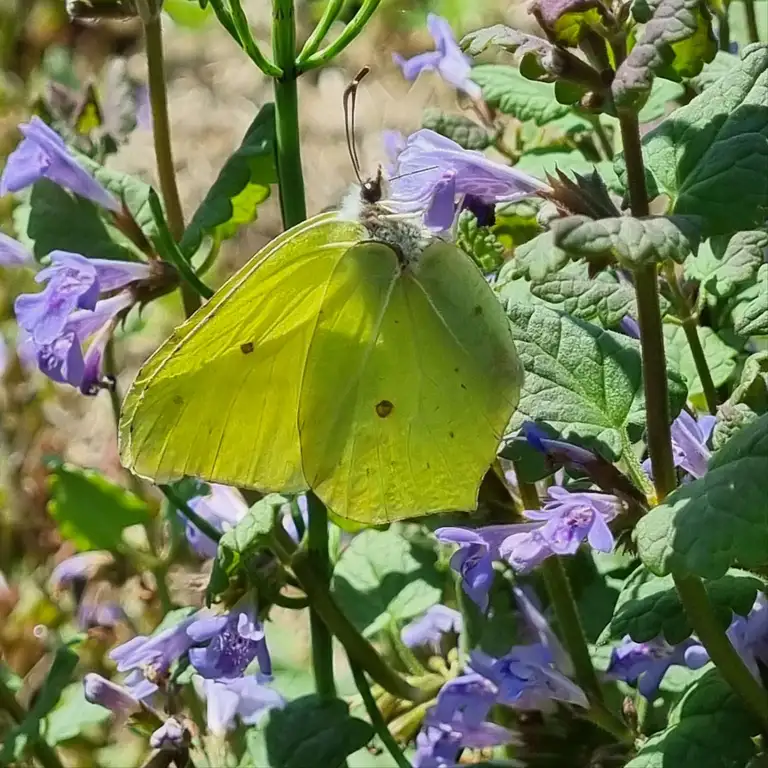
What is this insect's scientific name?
Gonepteryx rhamni
